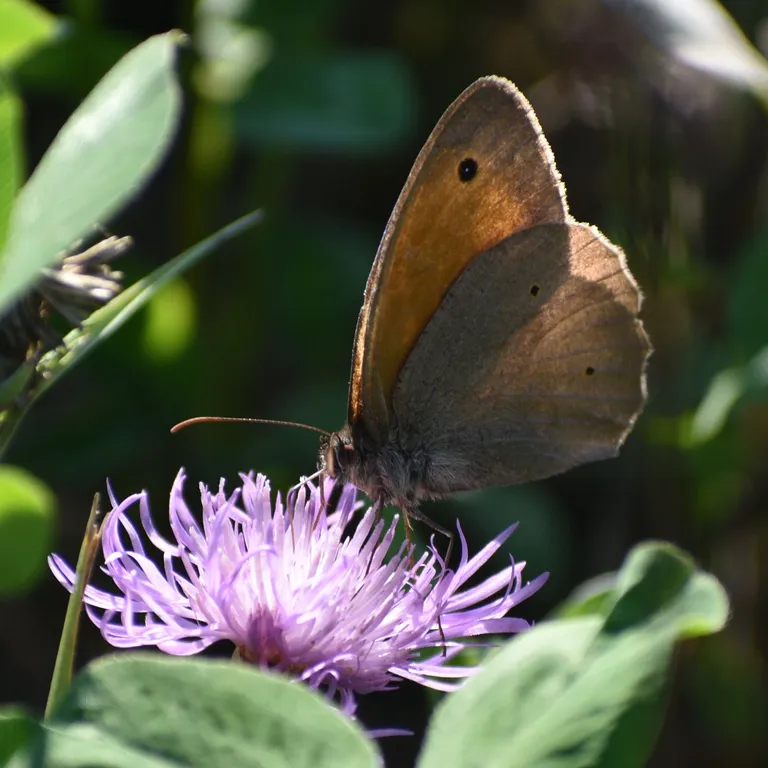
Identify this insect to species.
Maniola jurtina
